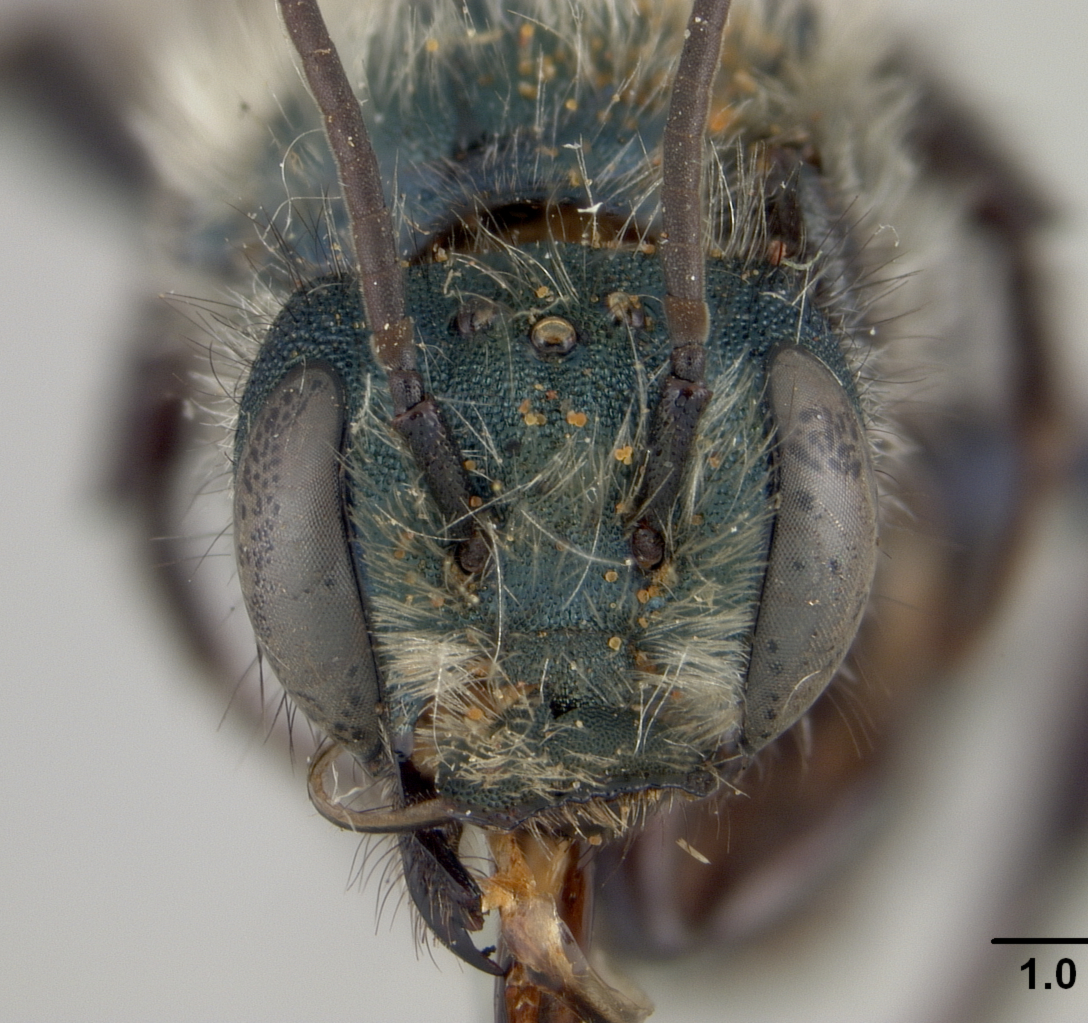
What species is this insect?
Osmia iridis
